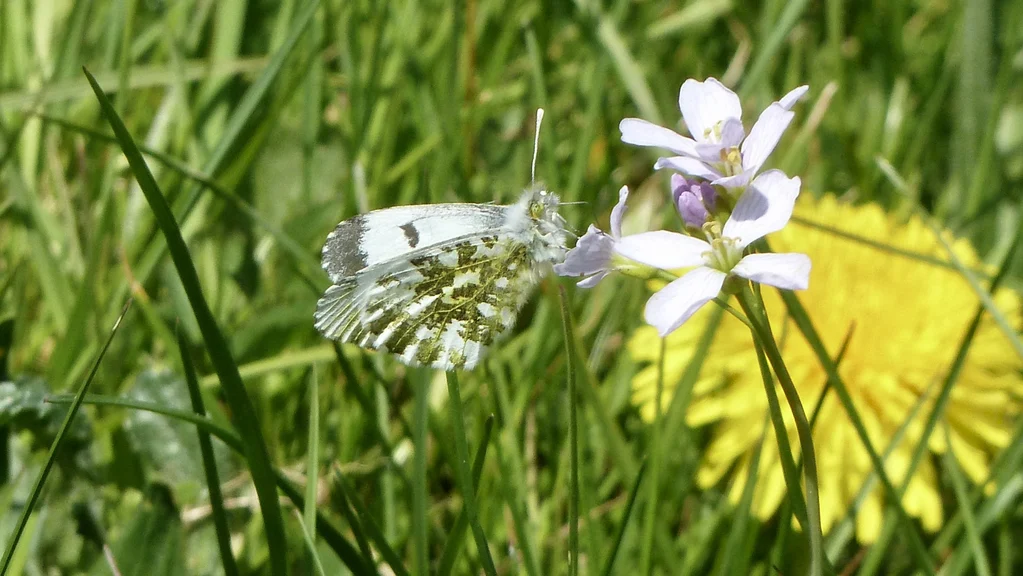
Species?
Anthocharis cardamines
